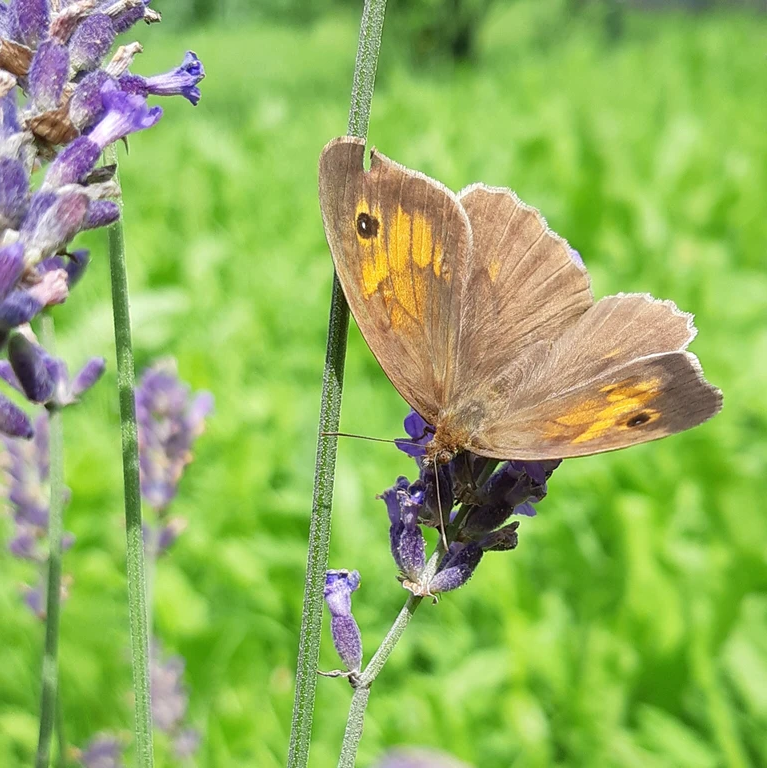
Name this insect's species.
Maniola jurtina
